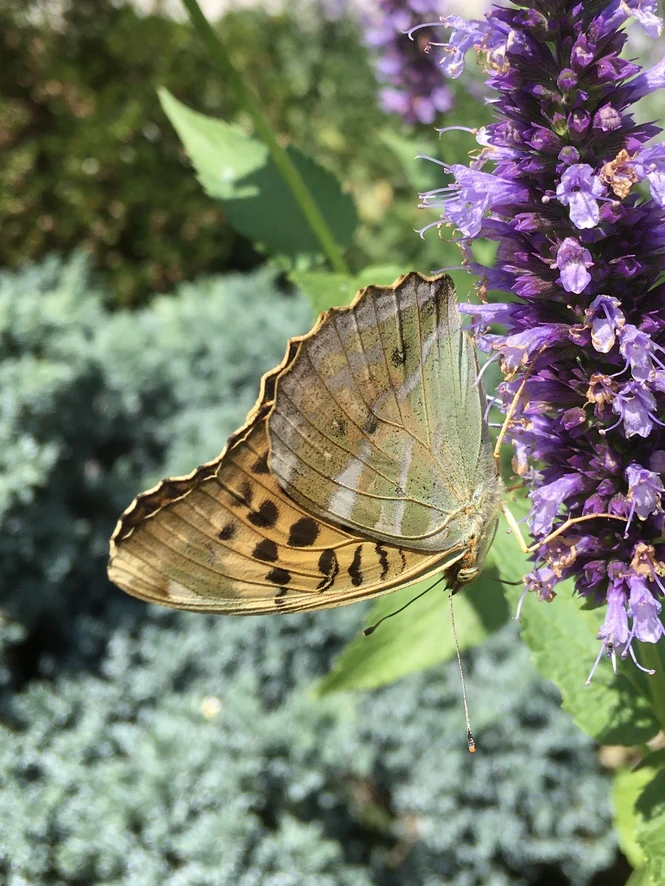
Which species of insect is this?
Argynnis paphia
